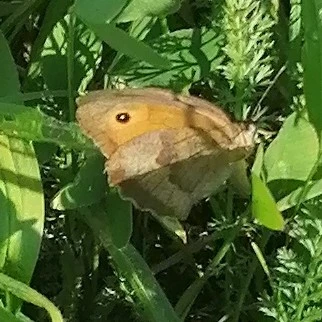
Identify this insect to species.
Maniola jurtina
